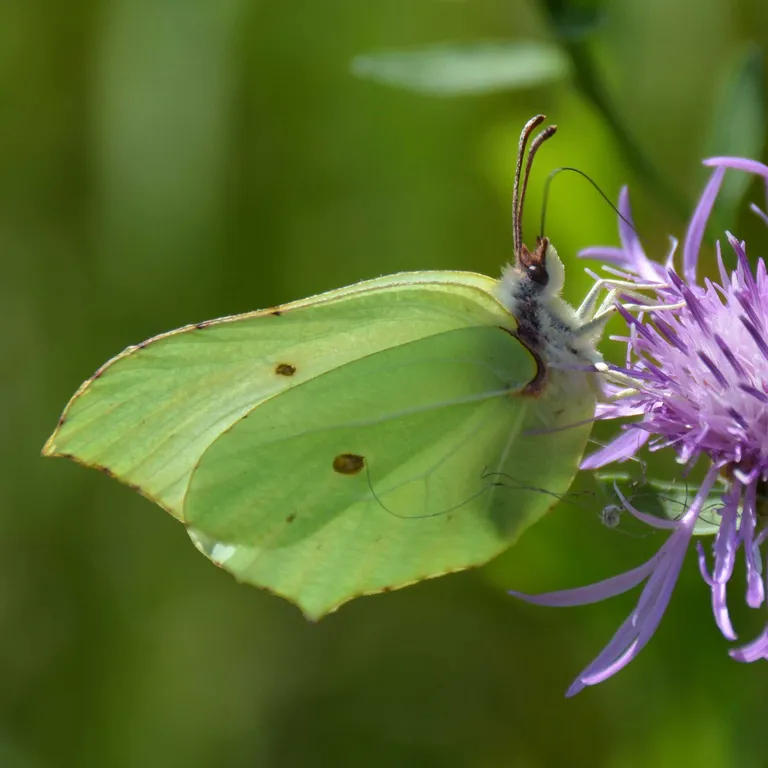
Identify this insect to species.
Gonepteryx rhamni
